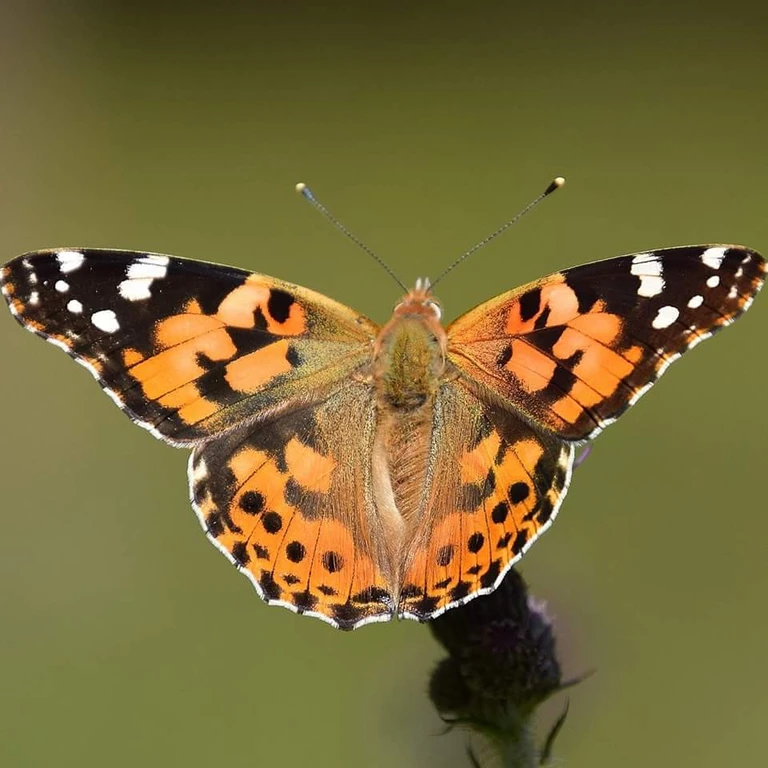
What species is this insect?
Vanessa cardui
